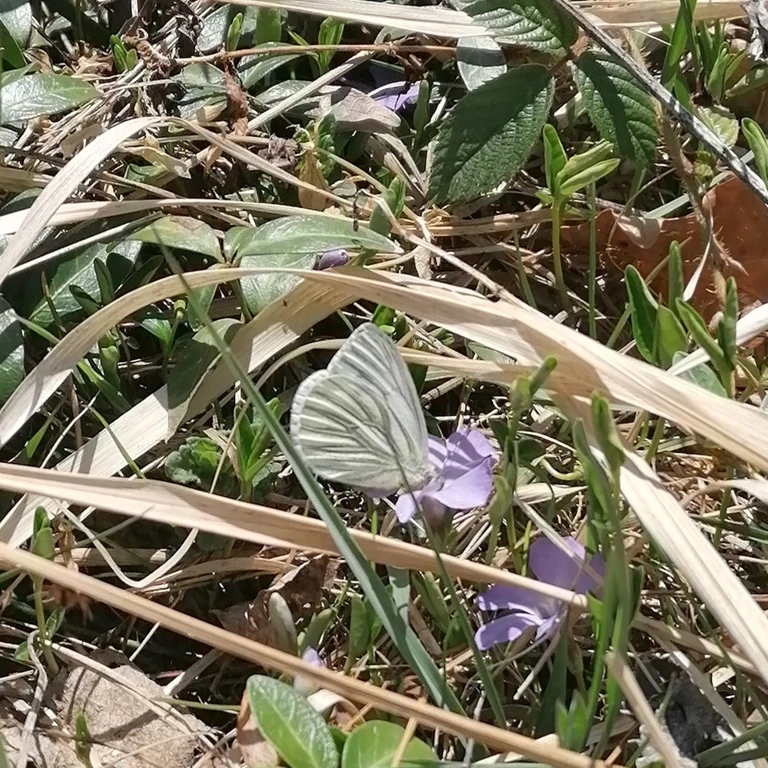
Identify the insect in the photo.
Pieris napi
